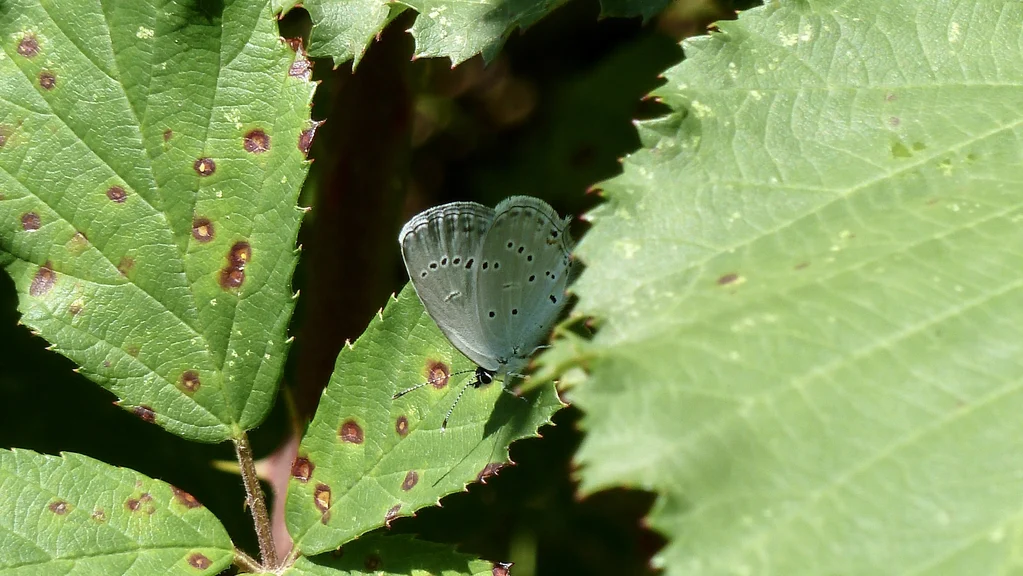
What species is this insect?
Cupido decolorata (also Elkalyce decolorata)
